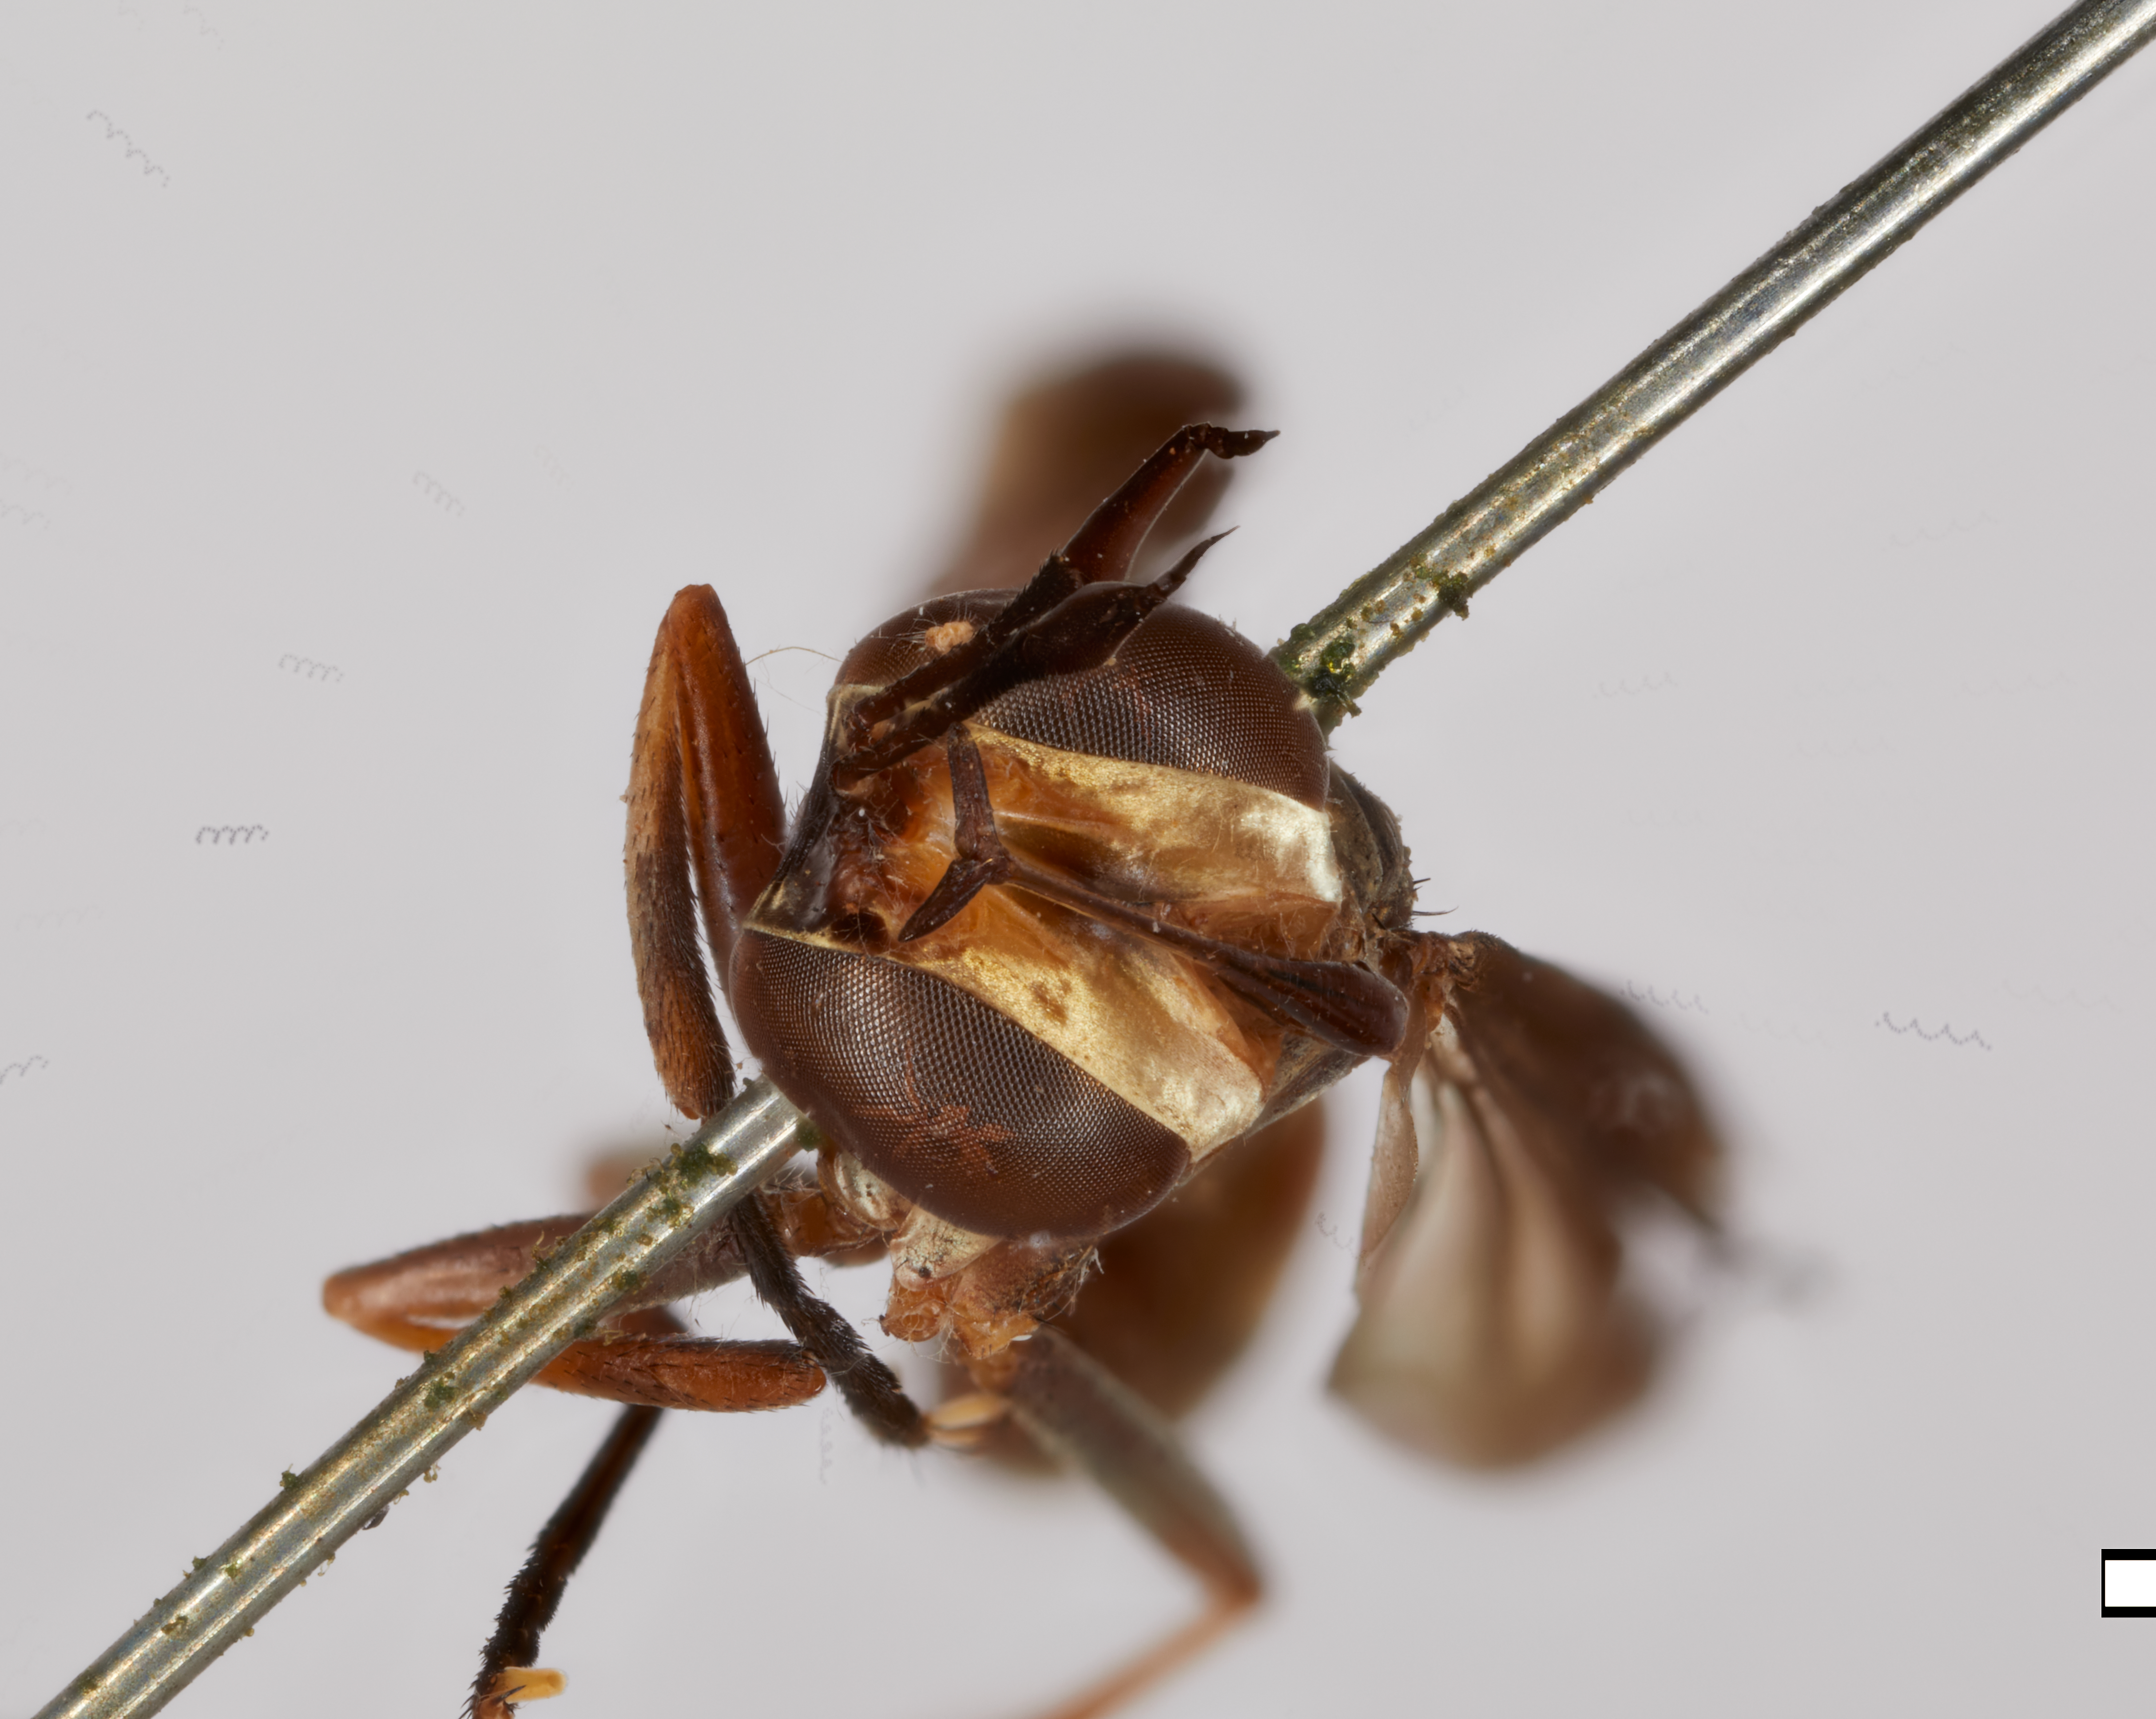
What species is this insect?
Conops olivaceus
